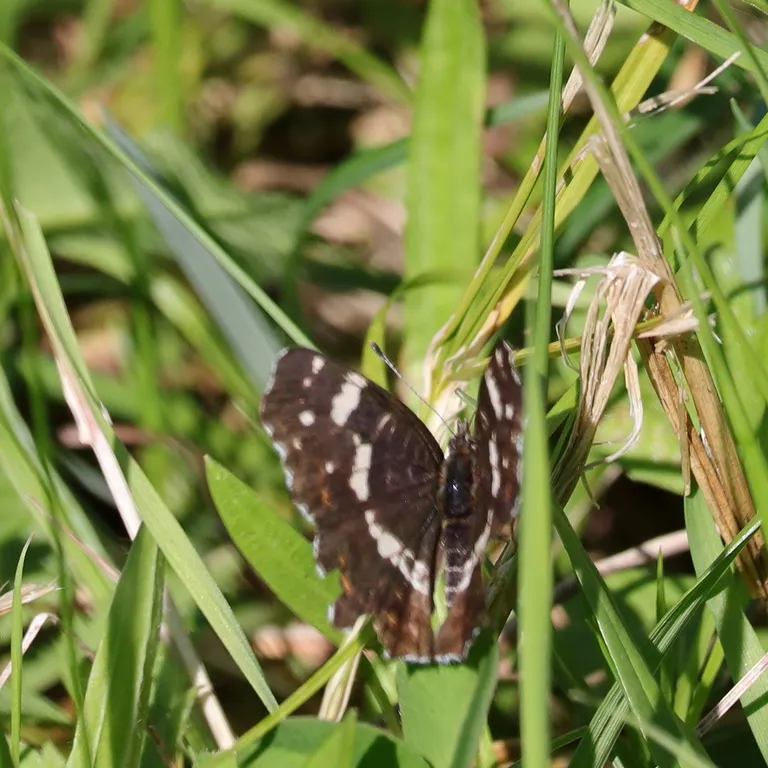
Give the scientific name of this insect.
Araschnia levana
